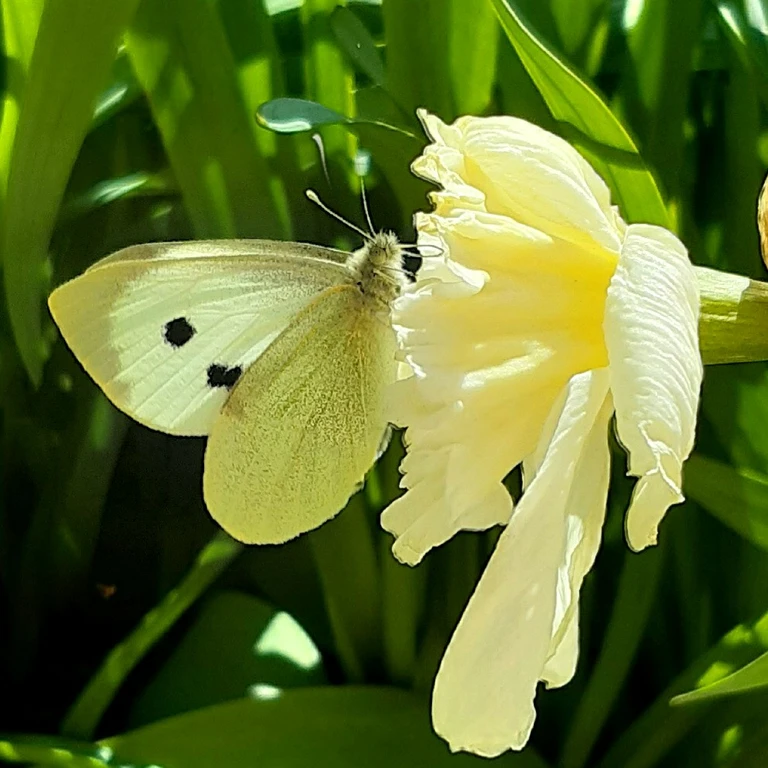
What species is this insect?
Pieris brassicae
